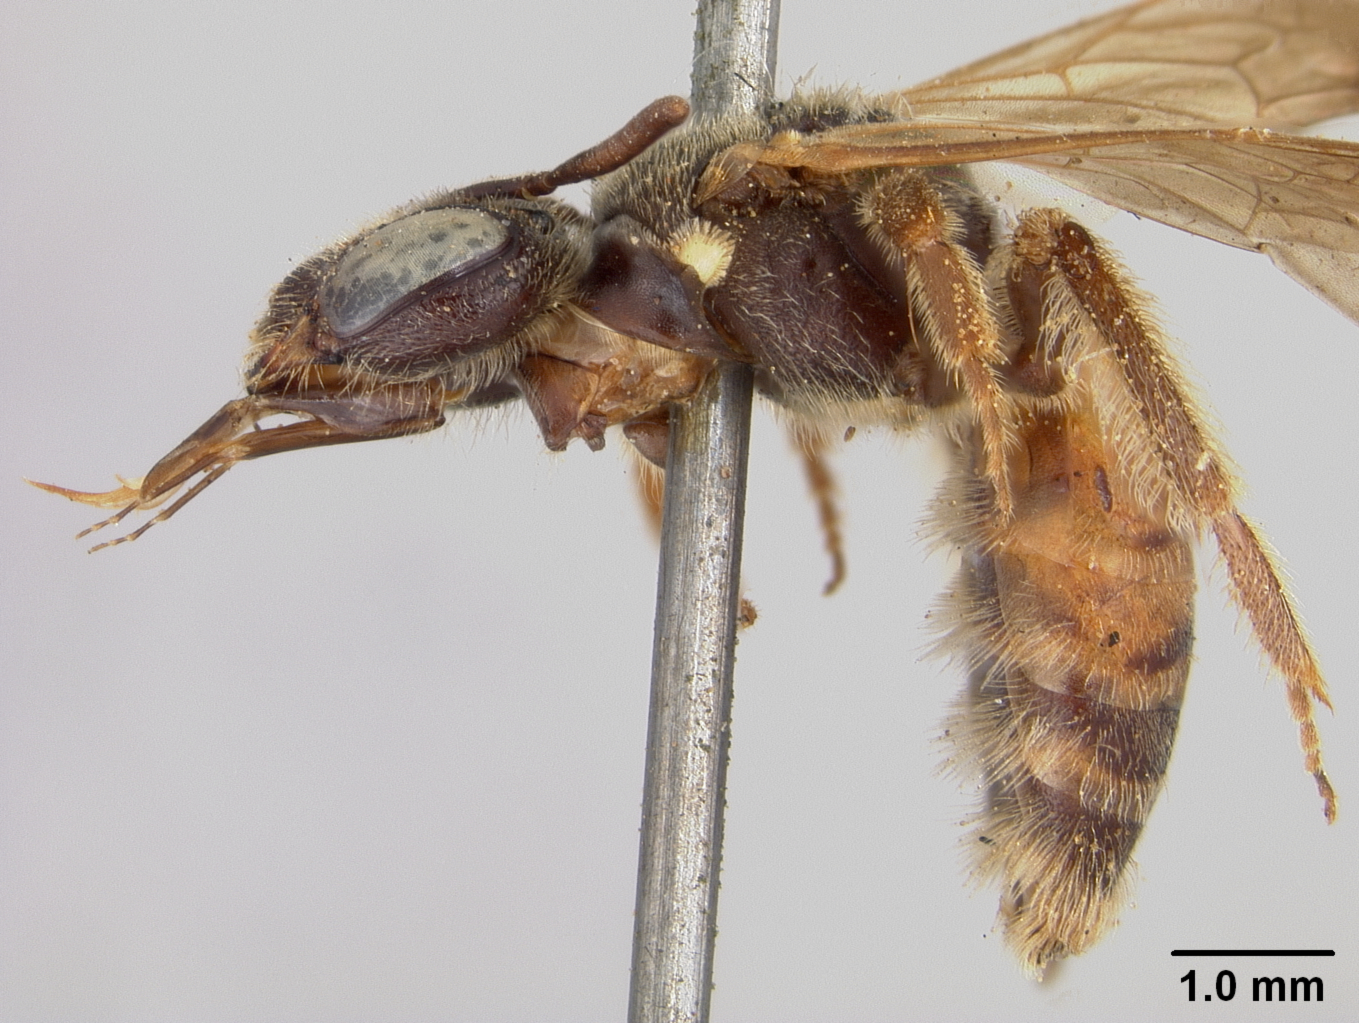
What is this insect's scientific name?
Protandrena bishoppi
